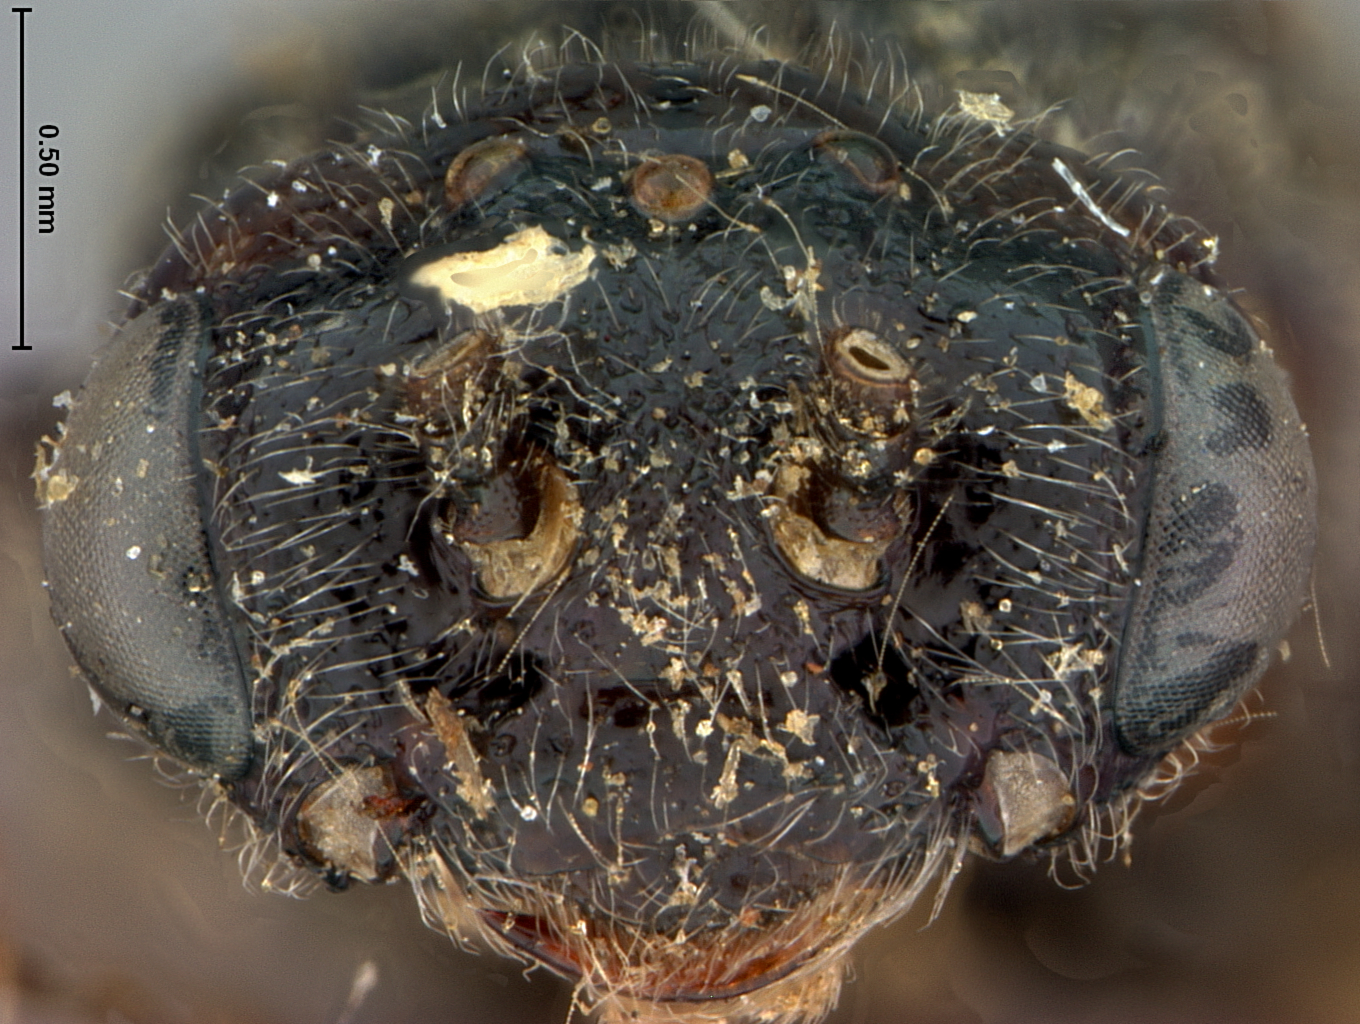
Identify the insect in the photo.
Lophyrus gillettei
